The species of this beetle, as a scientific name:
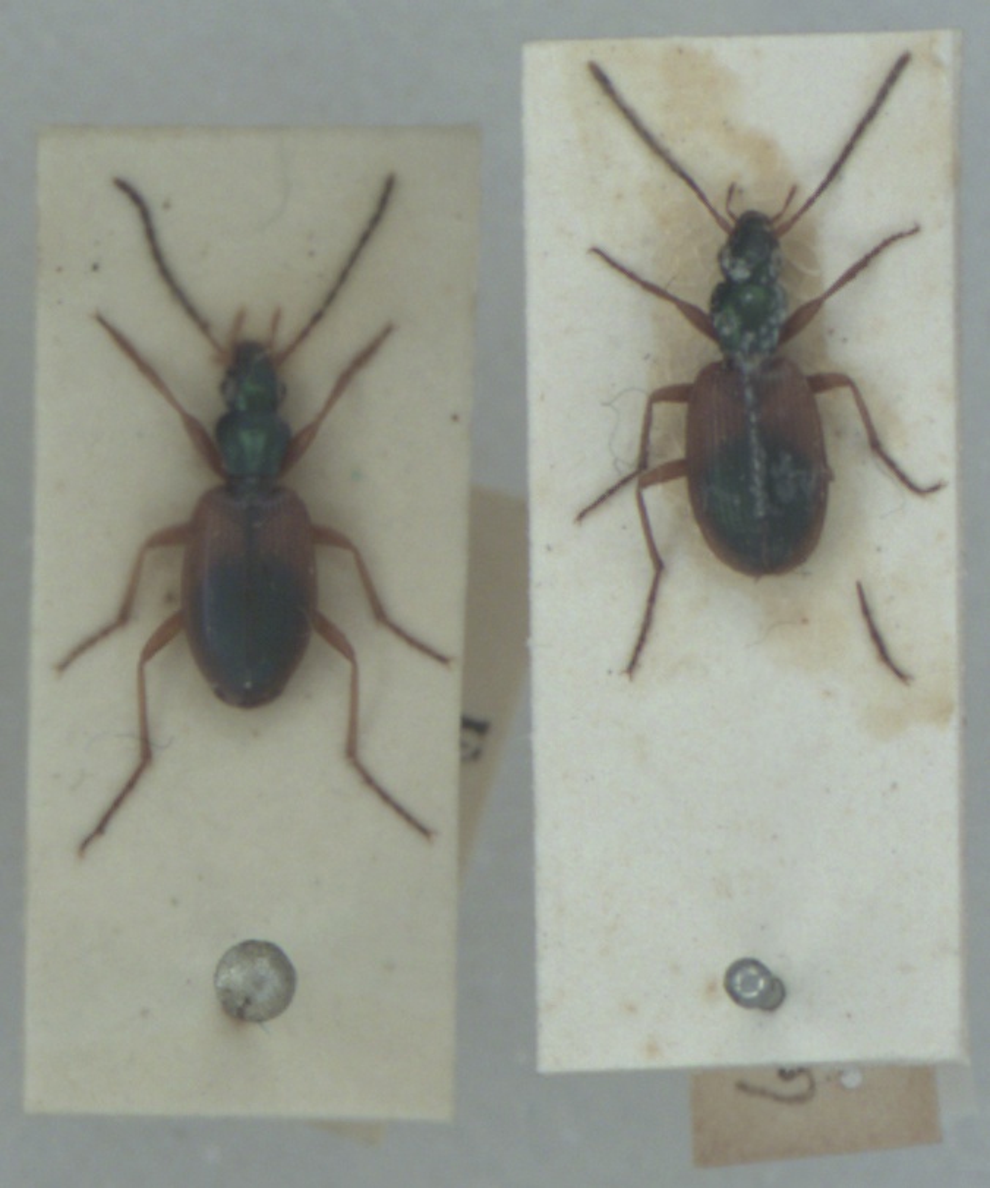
Anchomenus dorsalis
